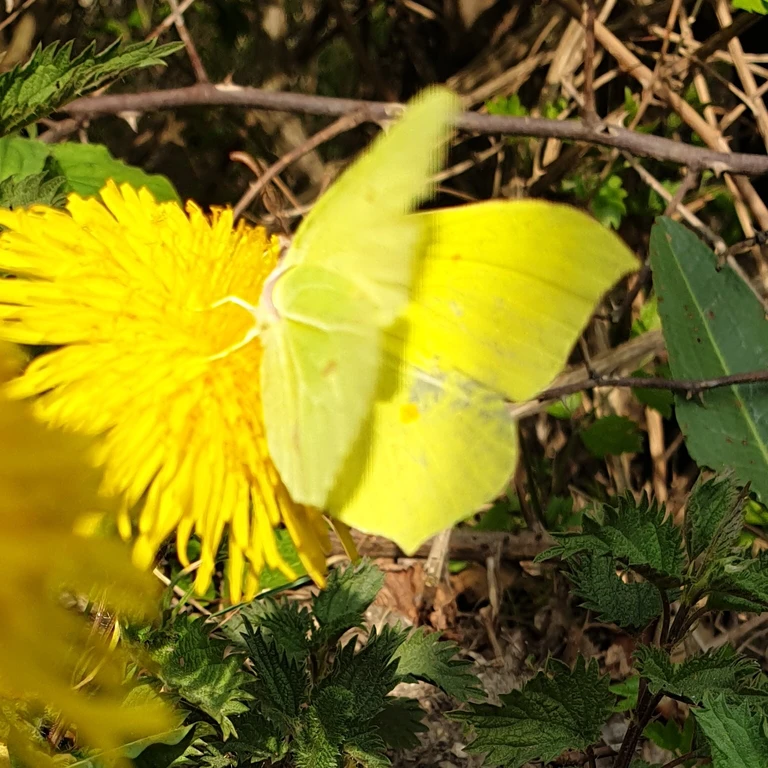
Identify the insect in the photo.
Gonepteryx rhamni
